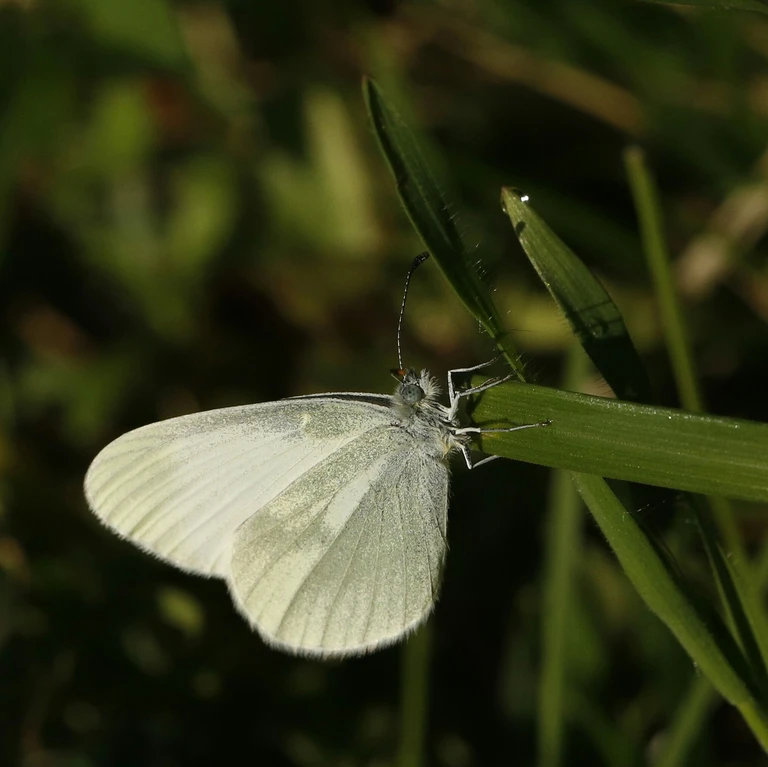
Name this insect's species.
Leptidea sinapis/juvernica
